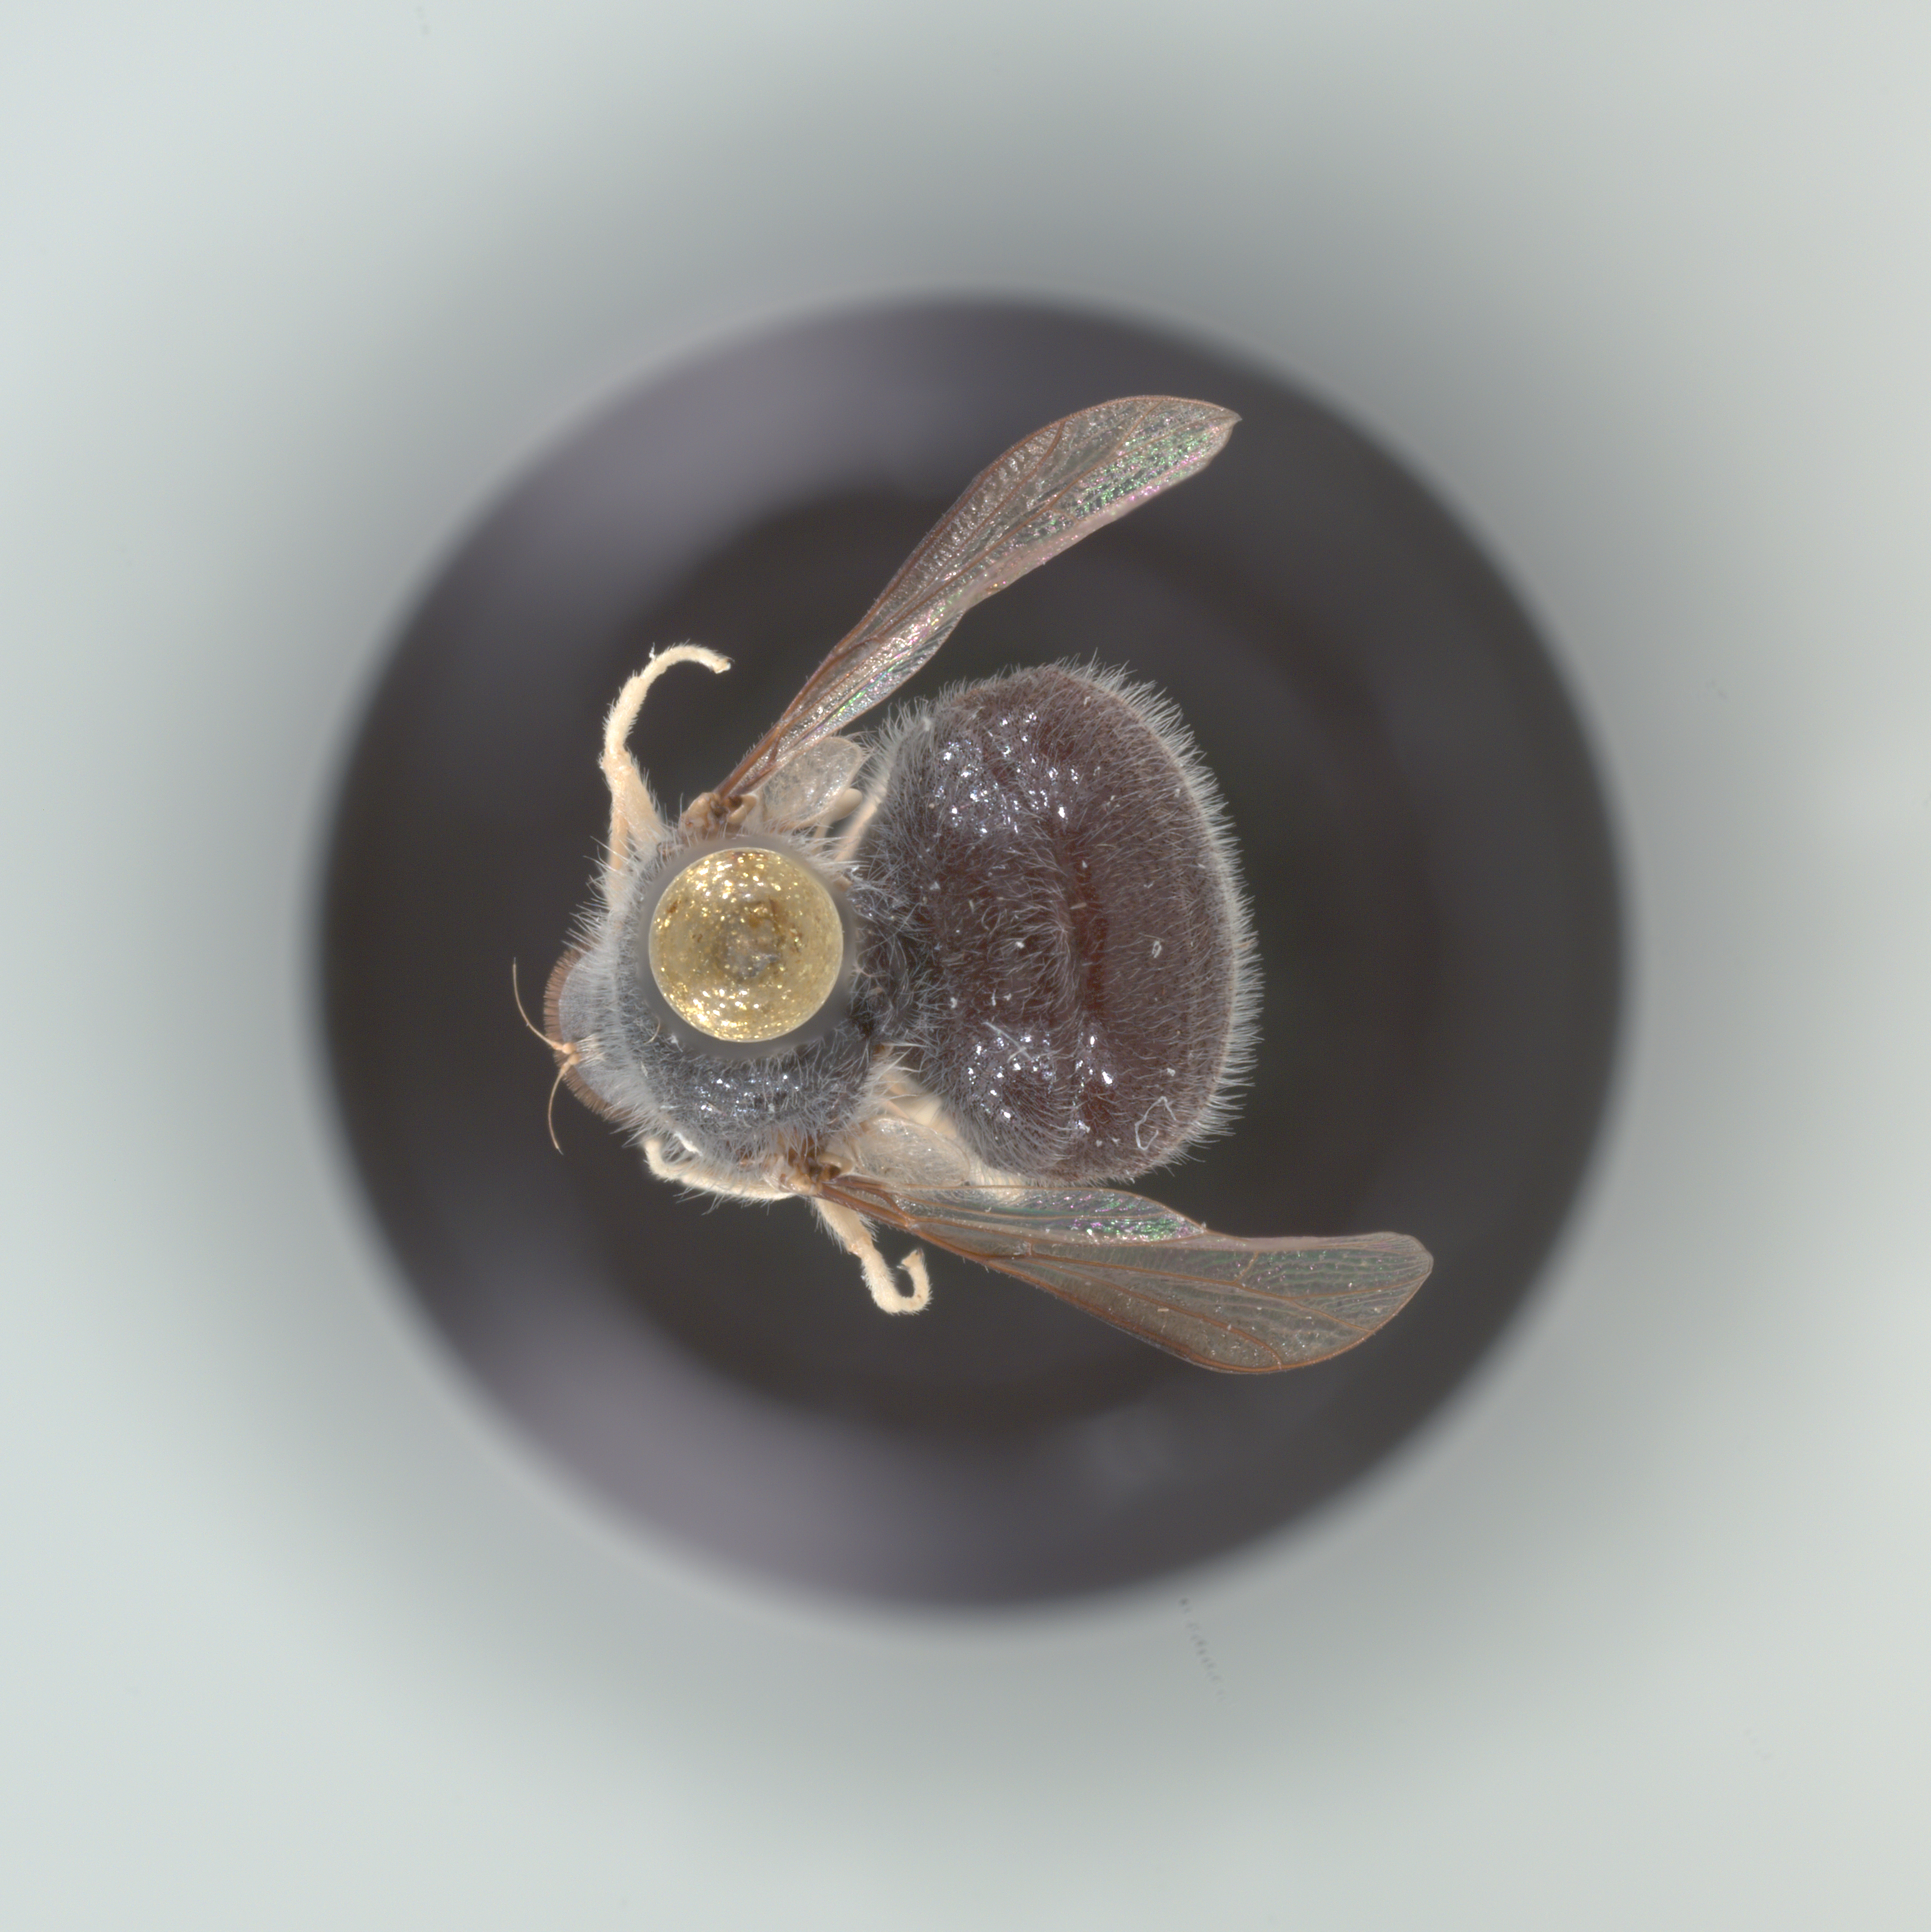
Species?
Turbopsebius sulphuripes
